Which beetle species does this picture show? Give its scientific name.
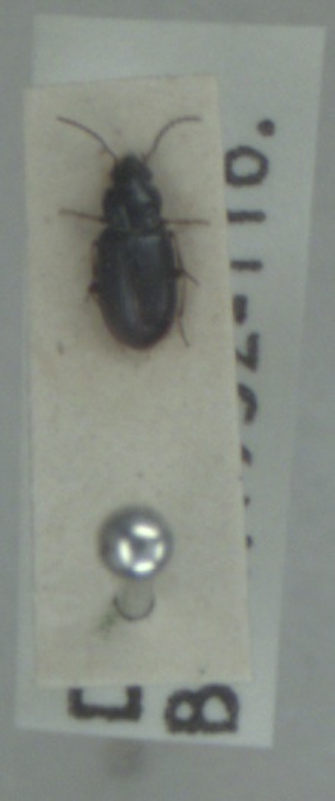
Acupalpus brunnipes
